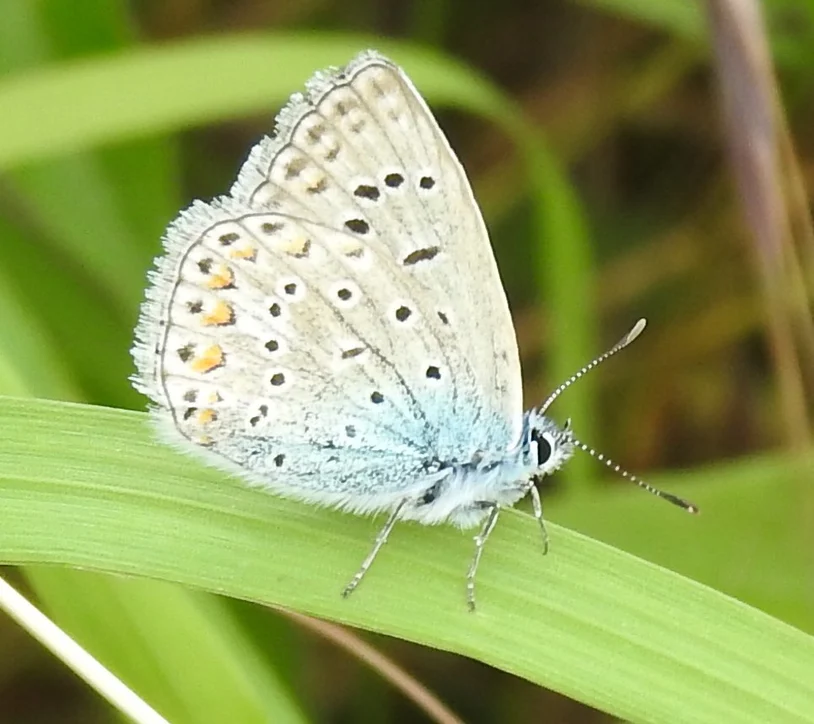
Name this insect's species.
Polyommatus icarus
